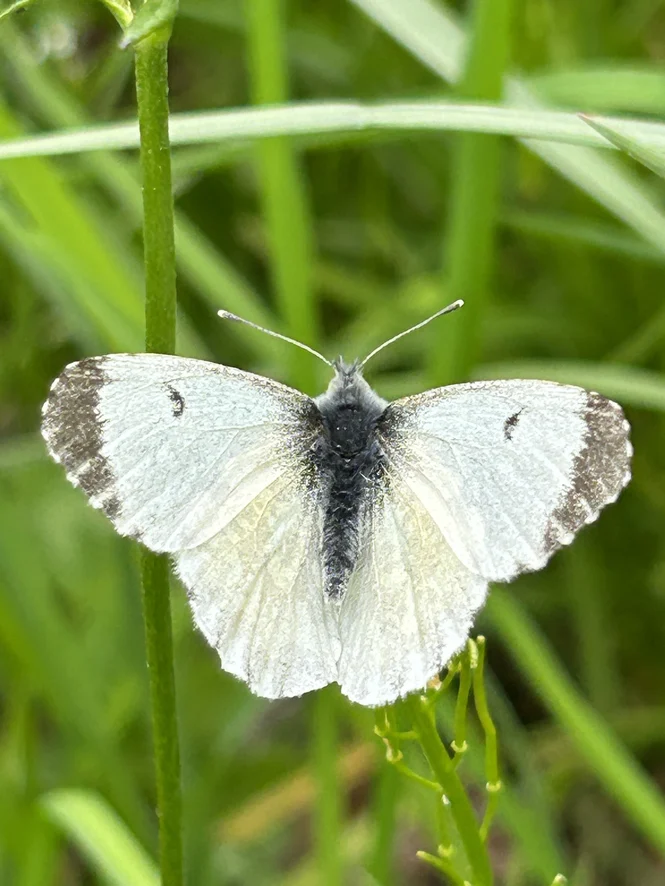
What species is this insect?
Anthocharis cardamines
